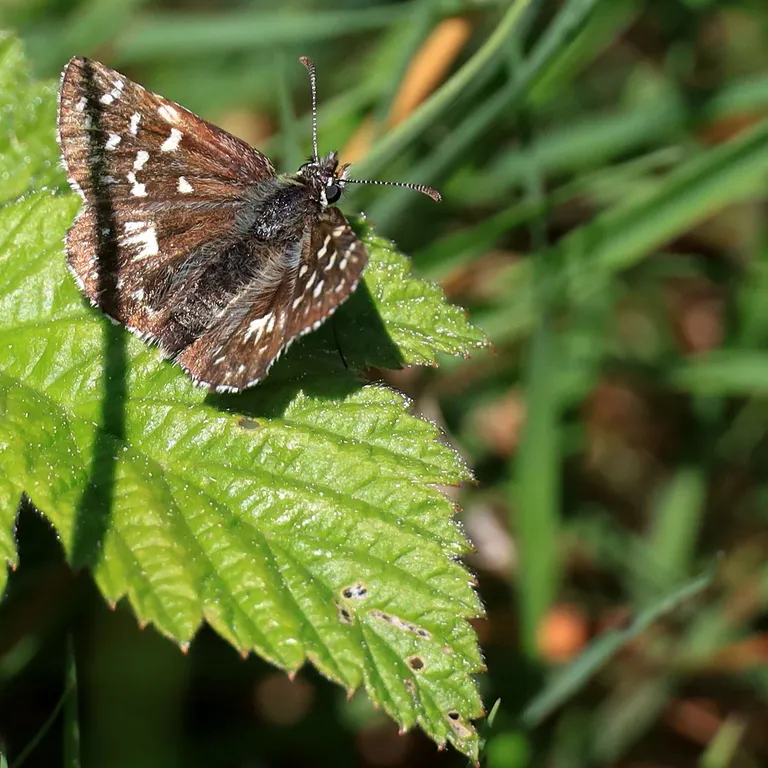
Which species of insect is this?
Pyrgus malvae
